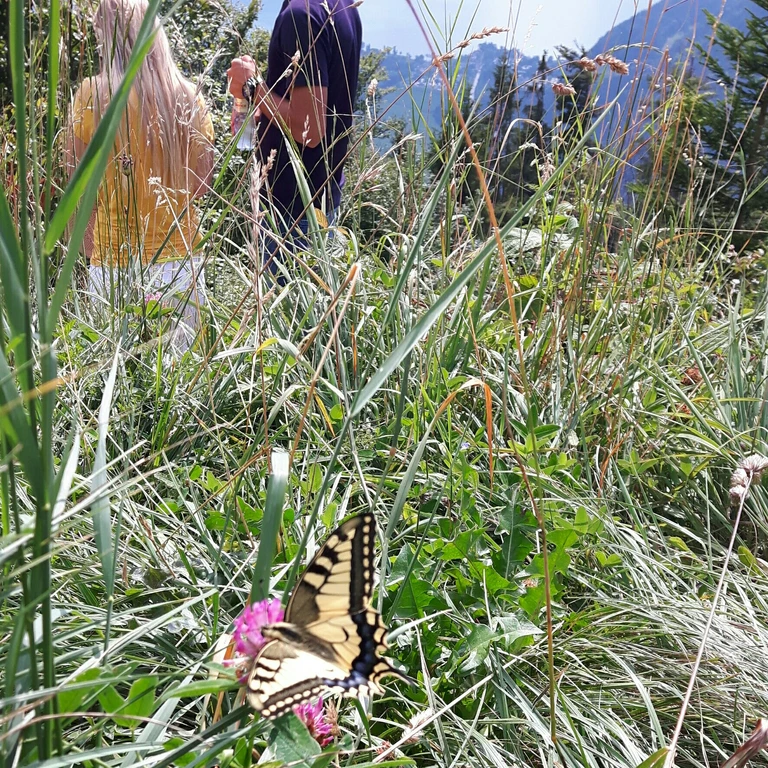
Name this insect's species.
Papilio machaon
